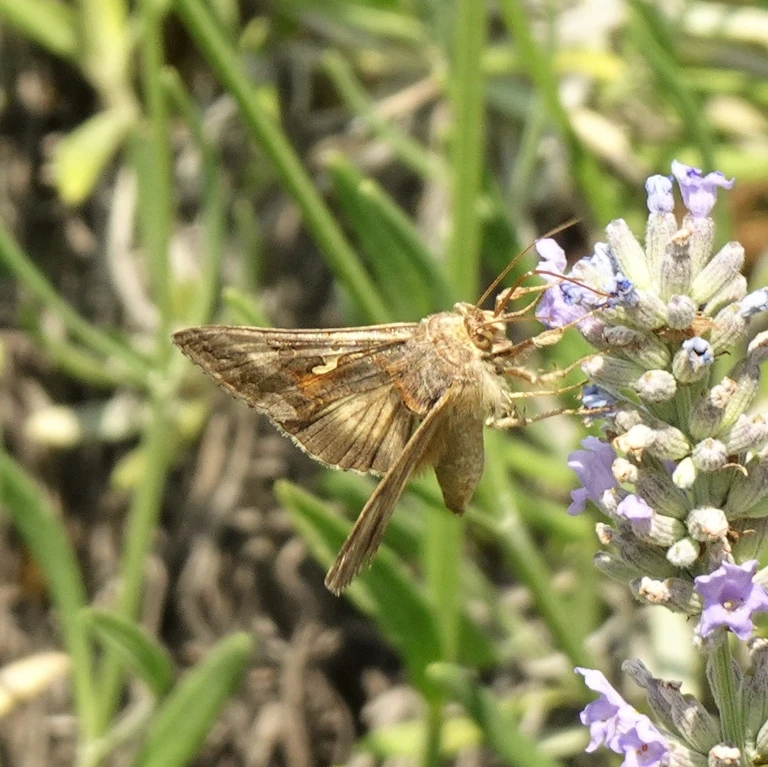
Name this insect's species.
Autographa gamma
